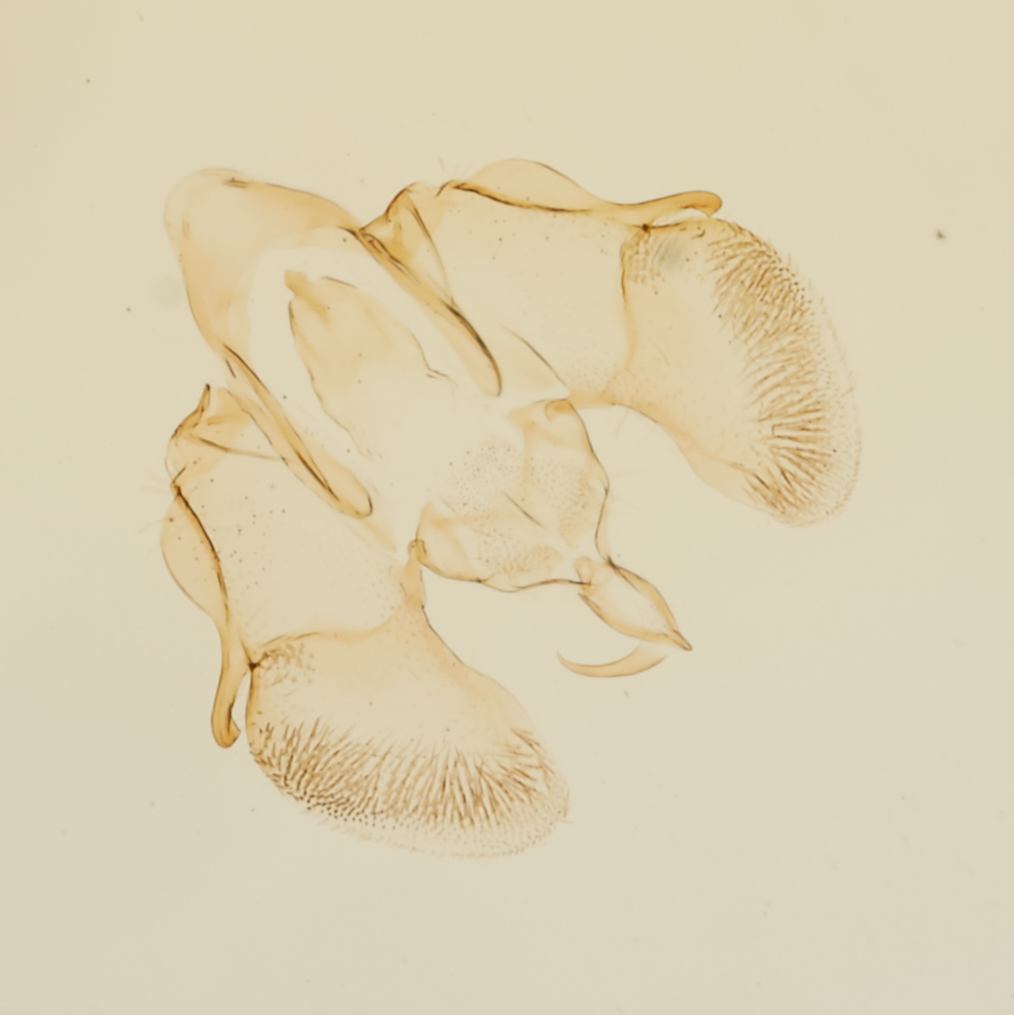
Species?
Tisis plautata
